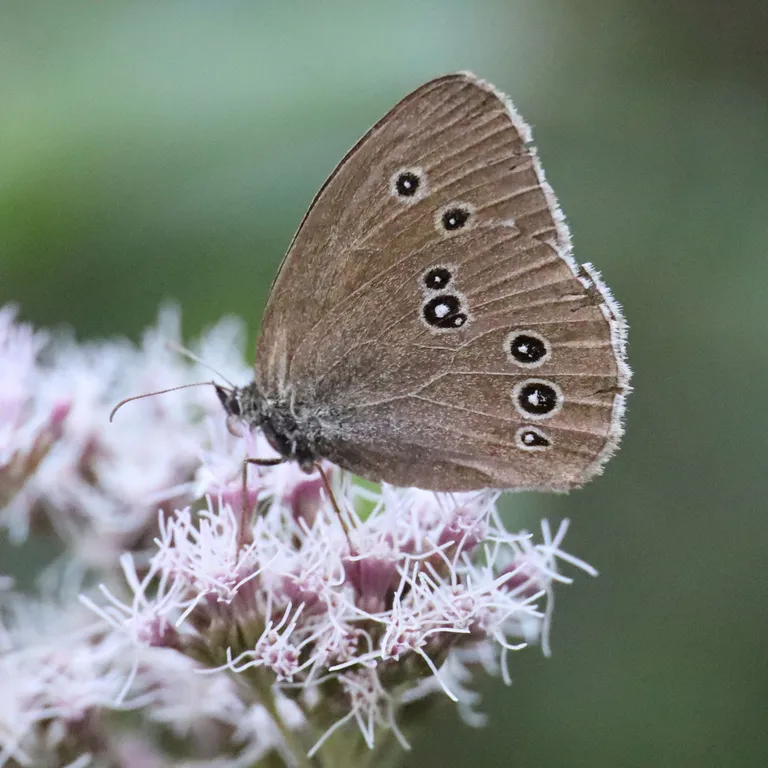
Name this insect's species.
Aphantopus hyperantus
